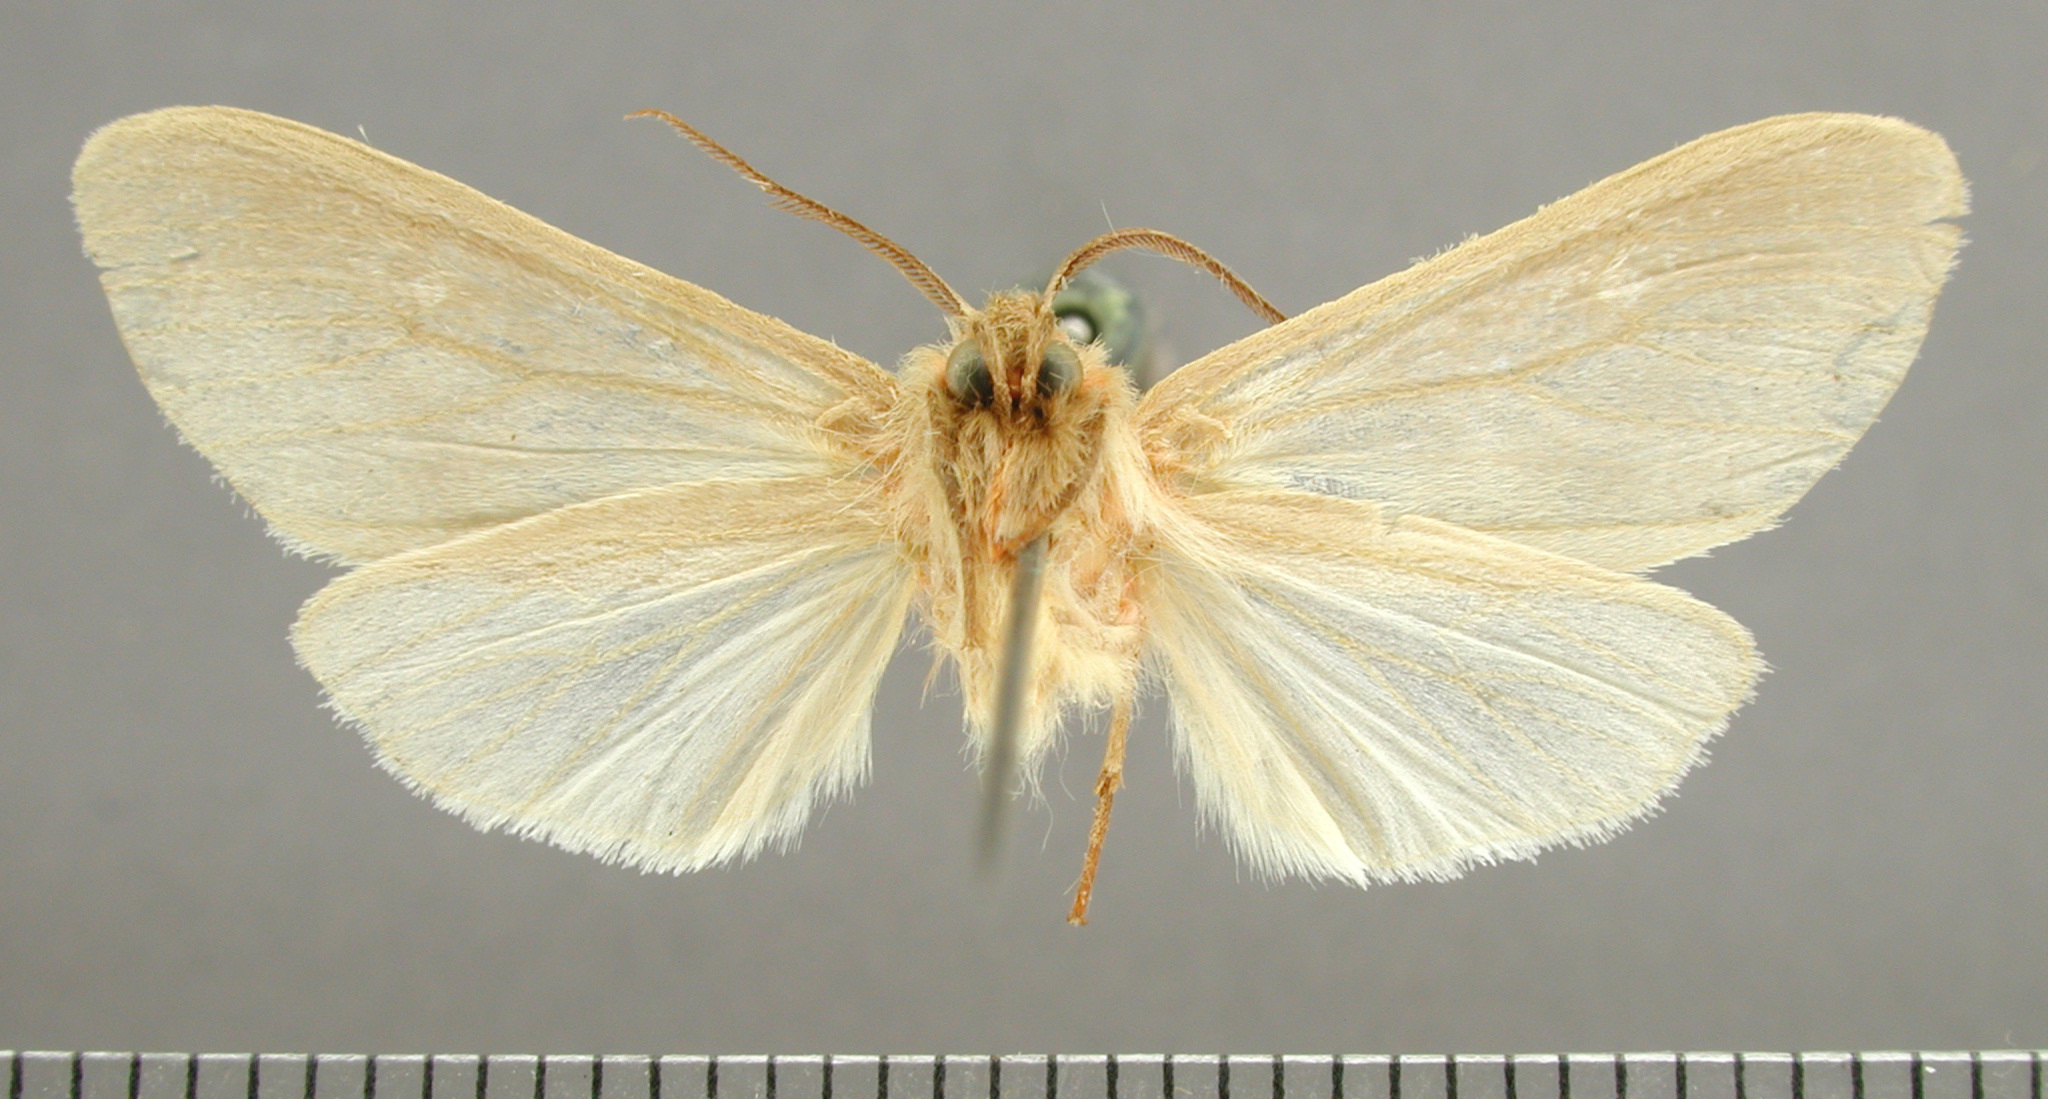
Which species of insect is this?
Euchaetes mitis
